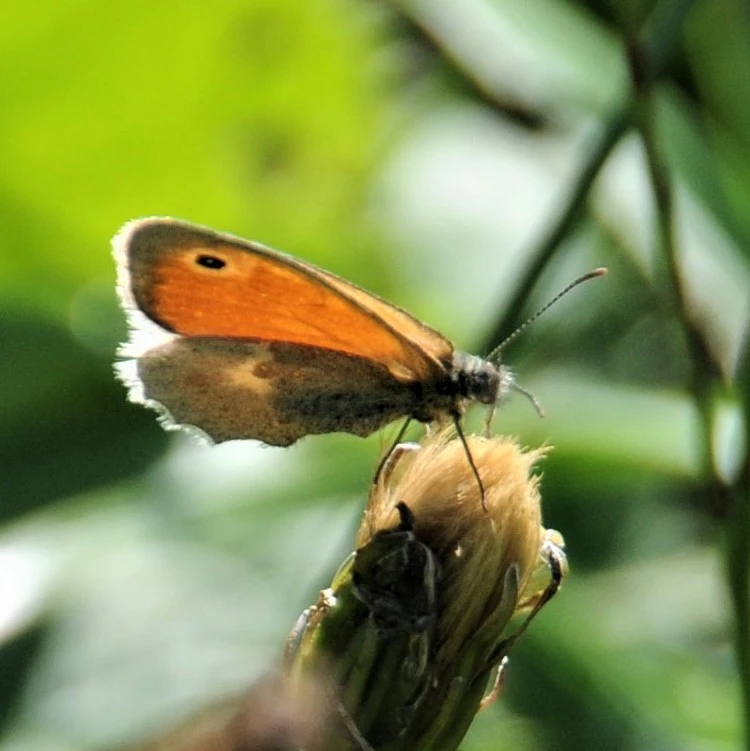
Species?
Coenonympha pamphilus
